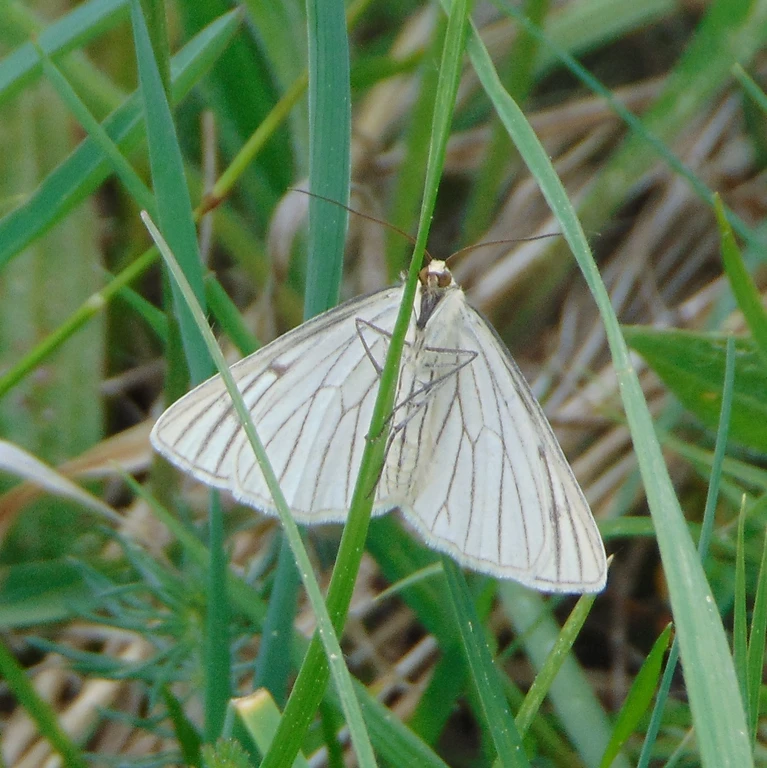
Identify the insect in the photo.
Siona lineata
